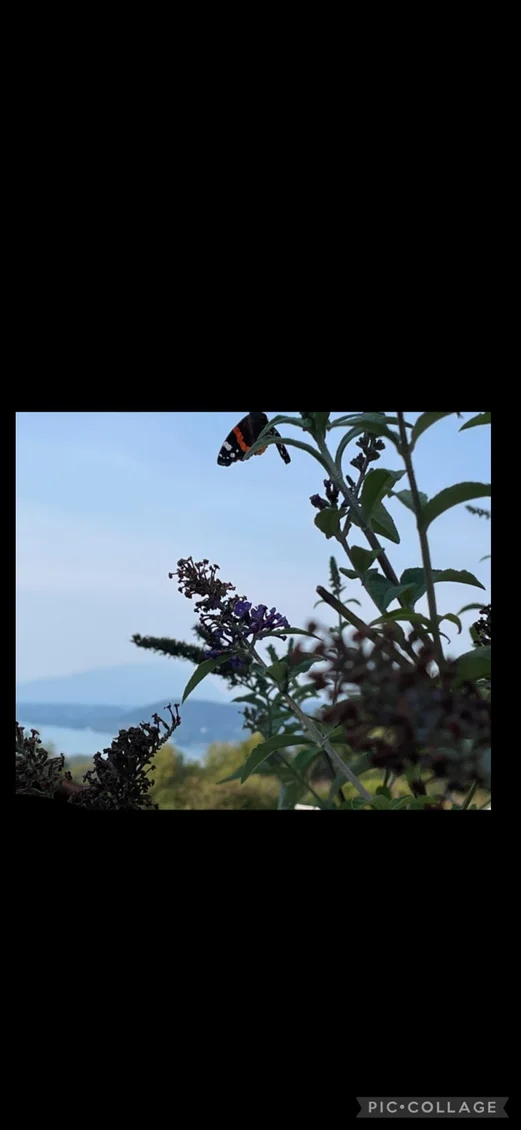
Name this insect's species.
Vanessa atalanta
